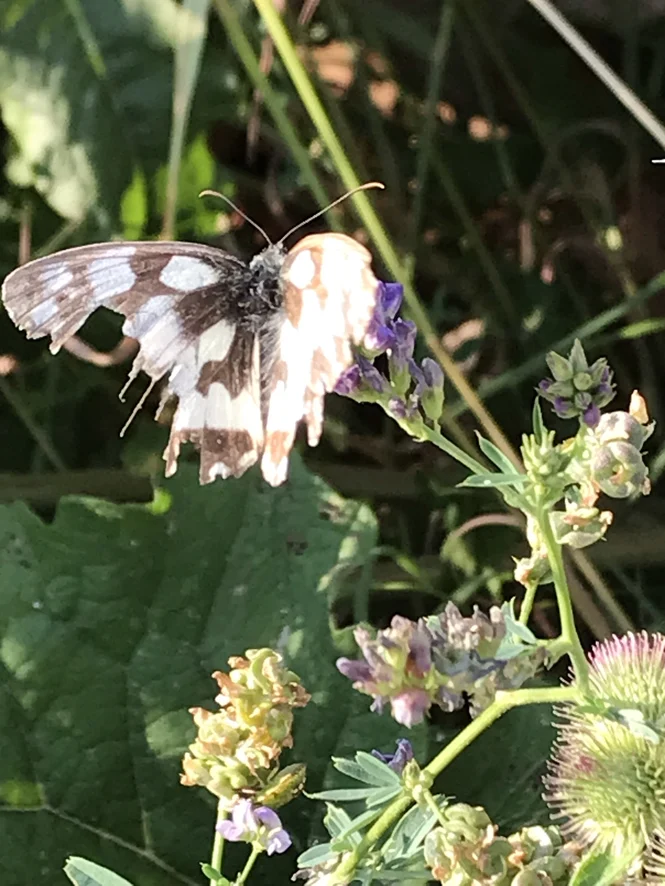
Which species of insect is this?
Melanargia galathea
